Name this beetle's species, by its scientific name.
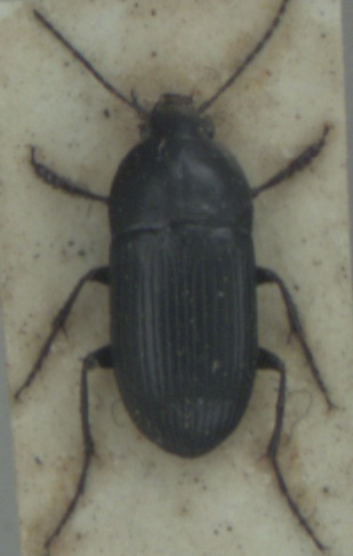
Oodes helopioides
